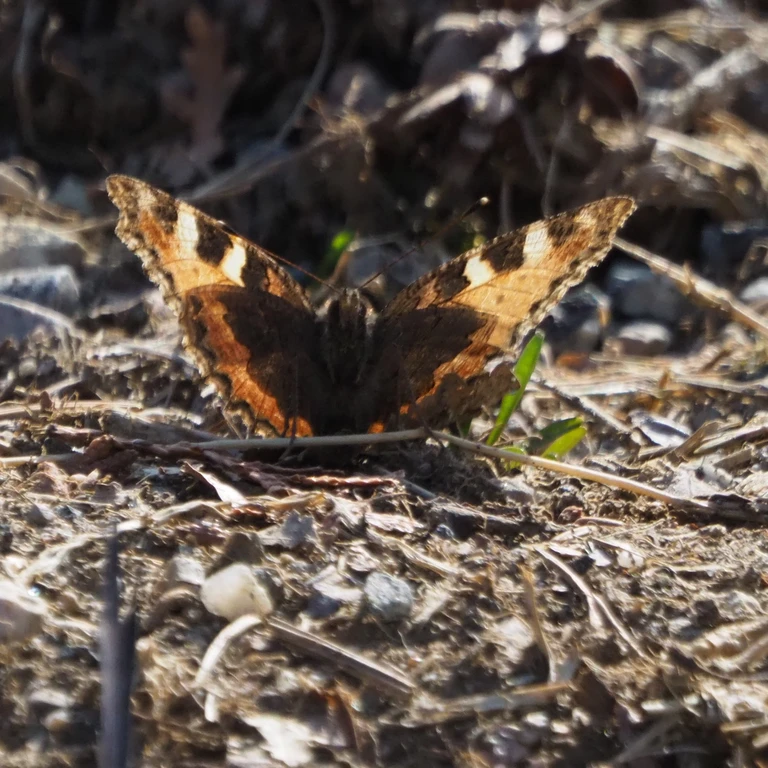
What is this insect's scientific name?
Aglais urticae
